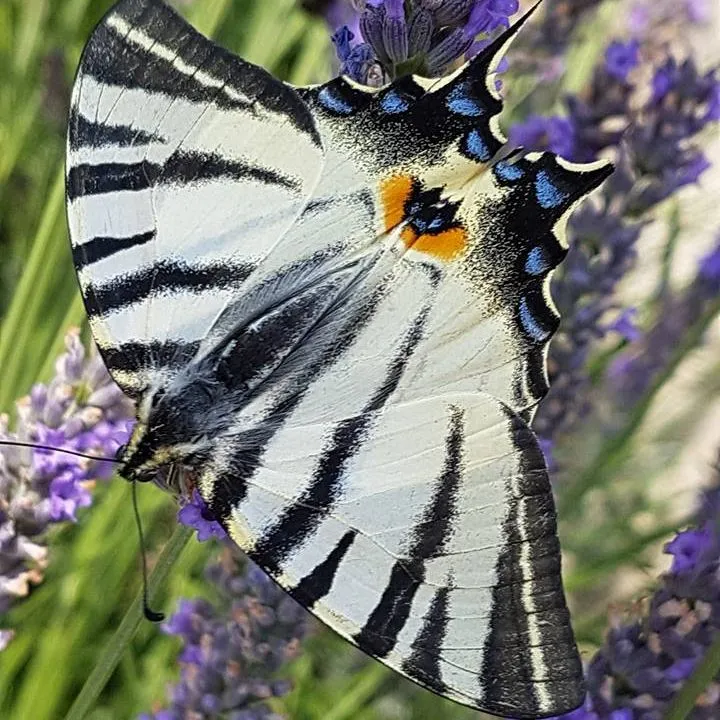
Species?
Iphiclides podalirius
